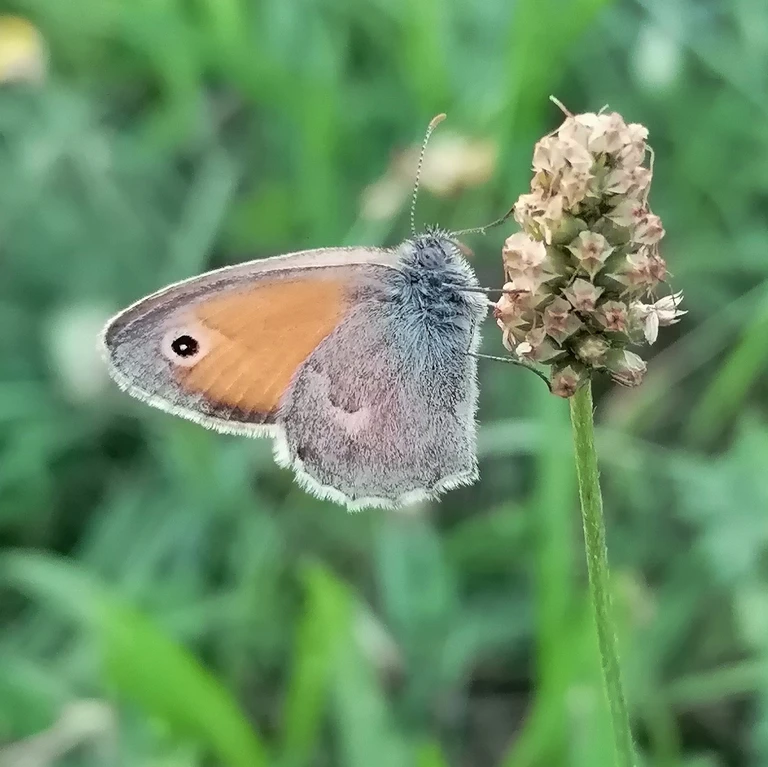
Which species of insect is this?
Coenonympha pamphilus
